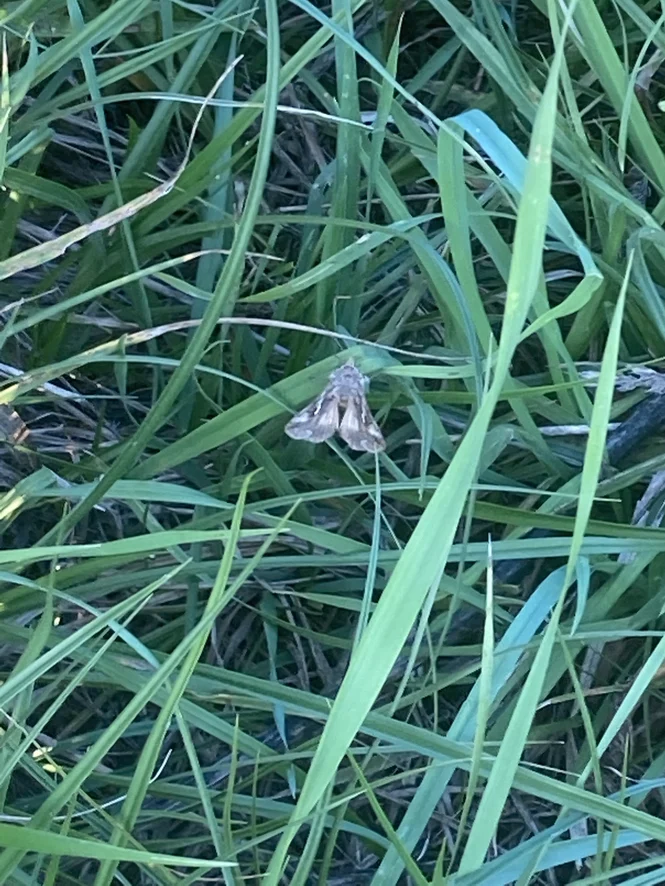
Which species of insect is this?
Autographa gamma
